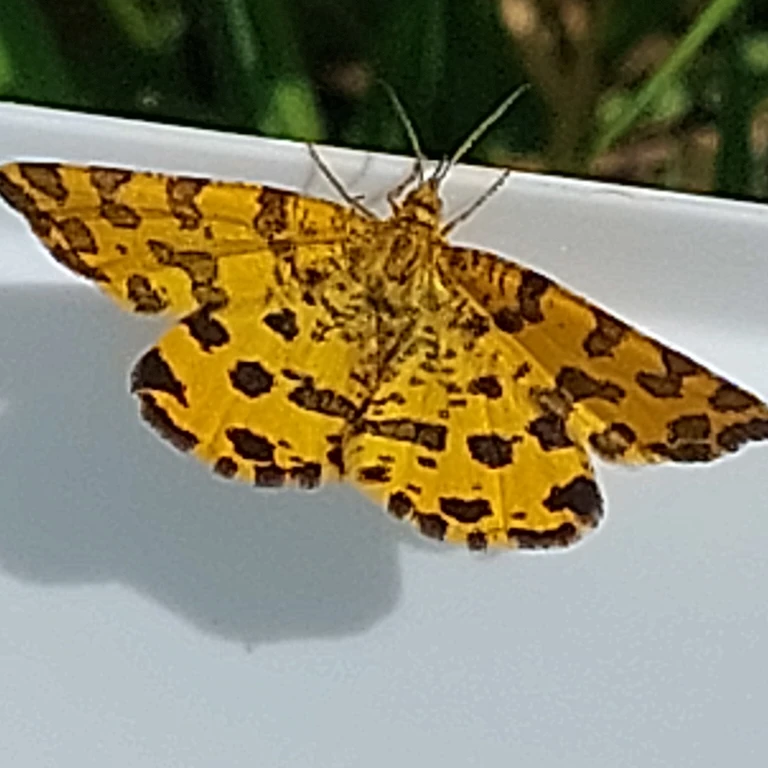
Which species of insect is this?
Pseudopanthera macularia
